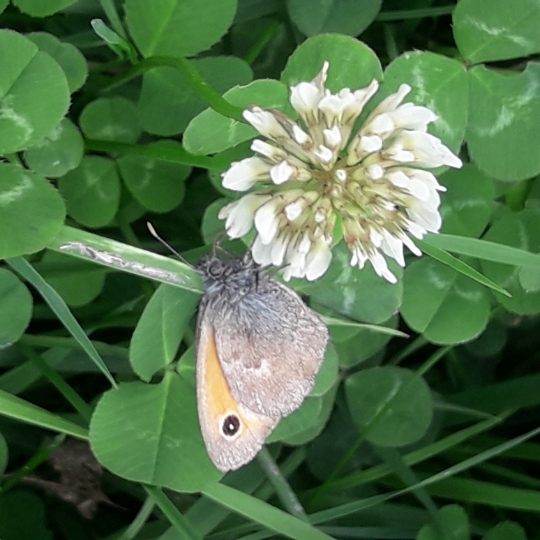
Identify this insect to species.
Coenonympha pamphilus
